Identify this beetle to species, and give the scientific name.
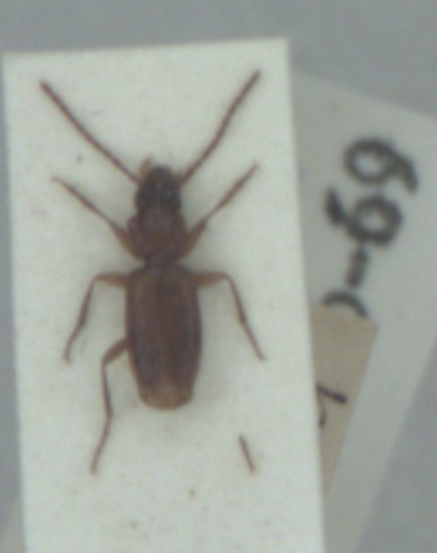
Trechoblemus micros
